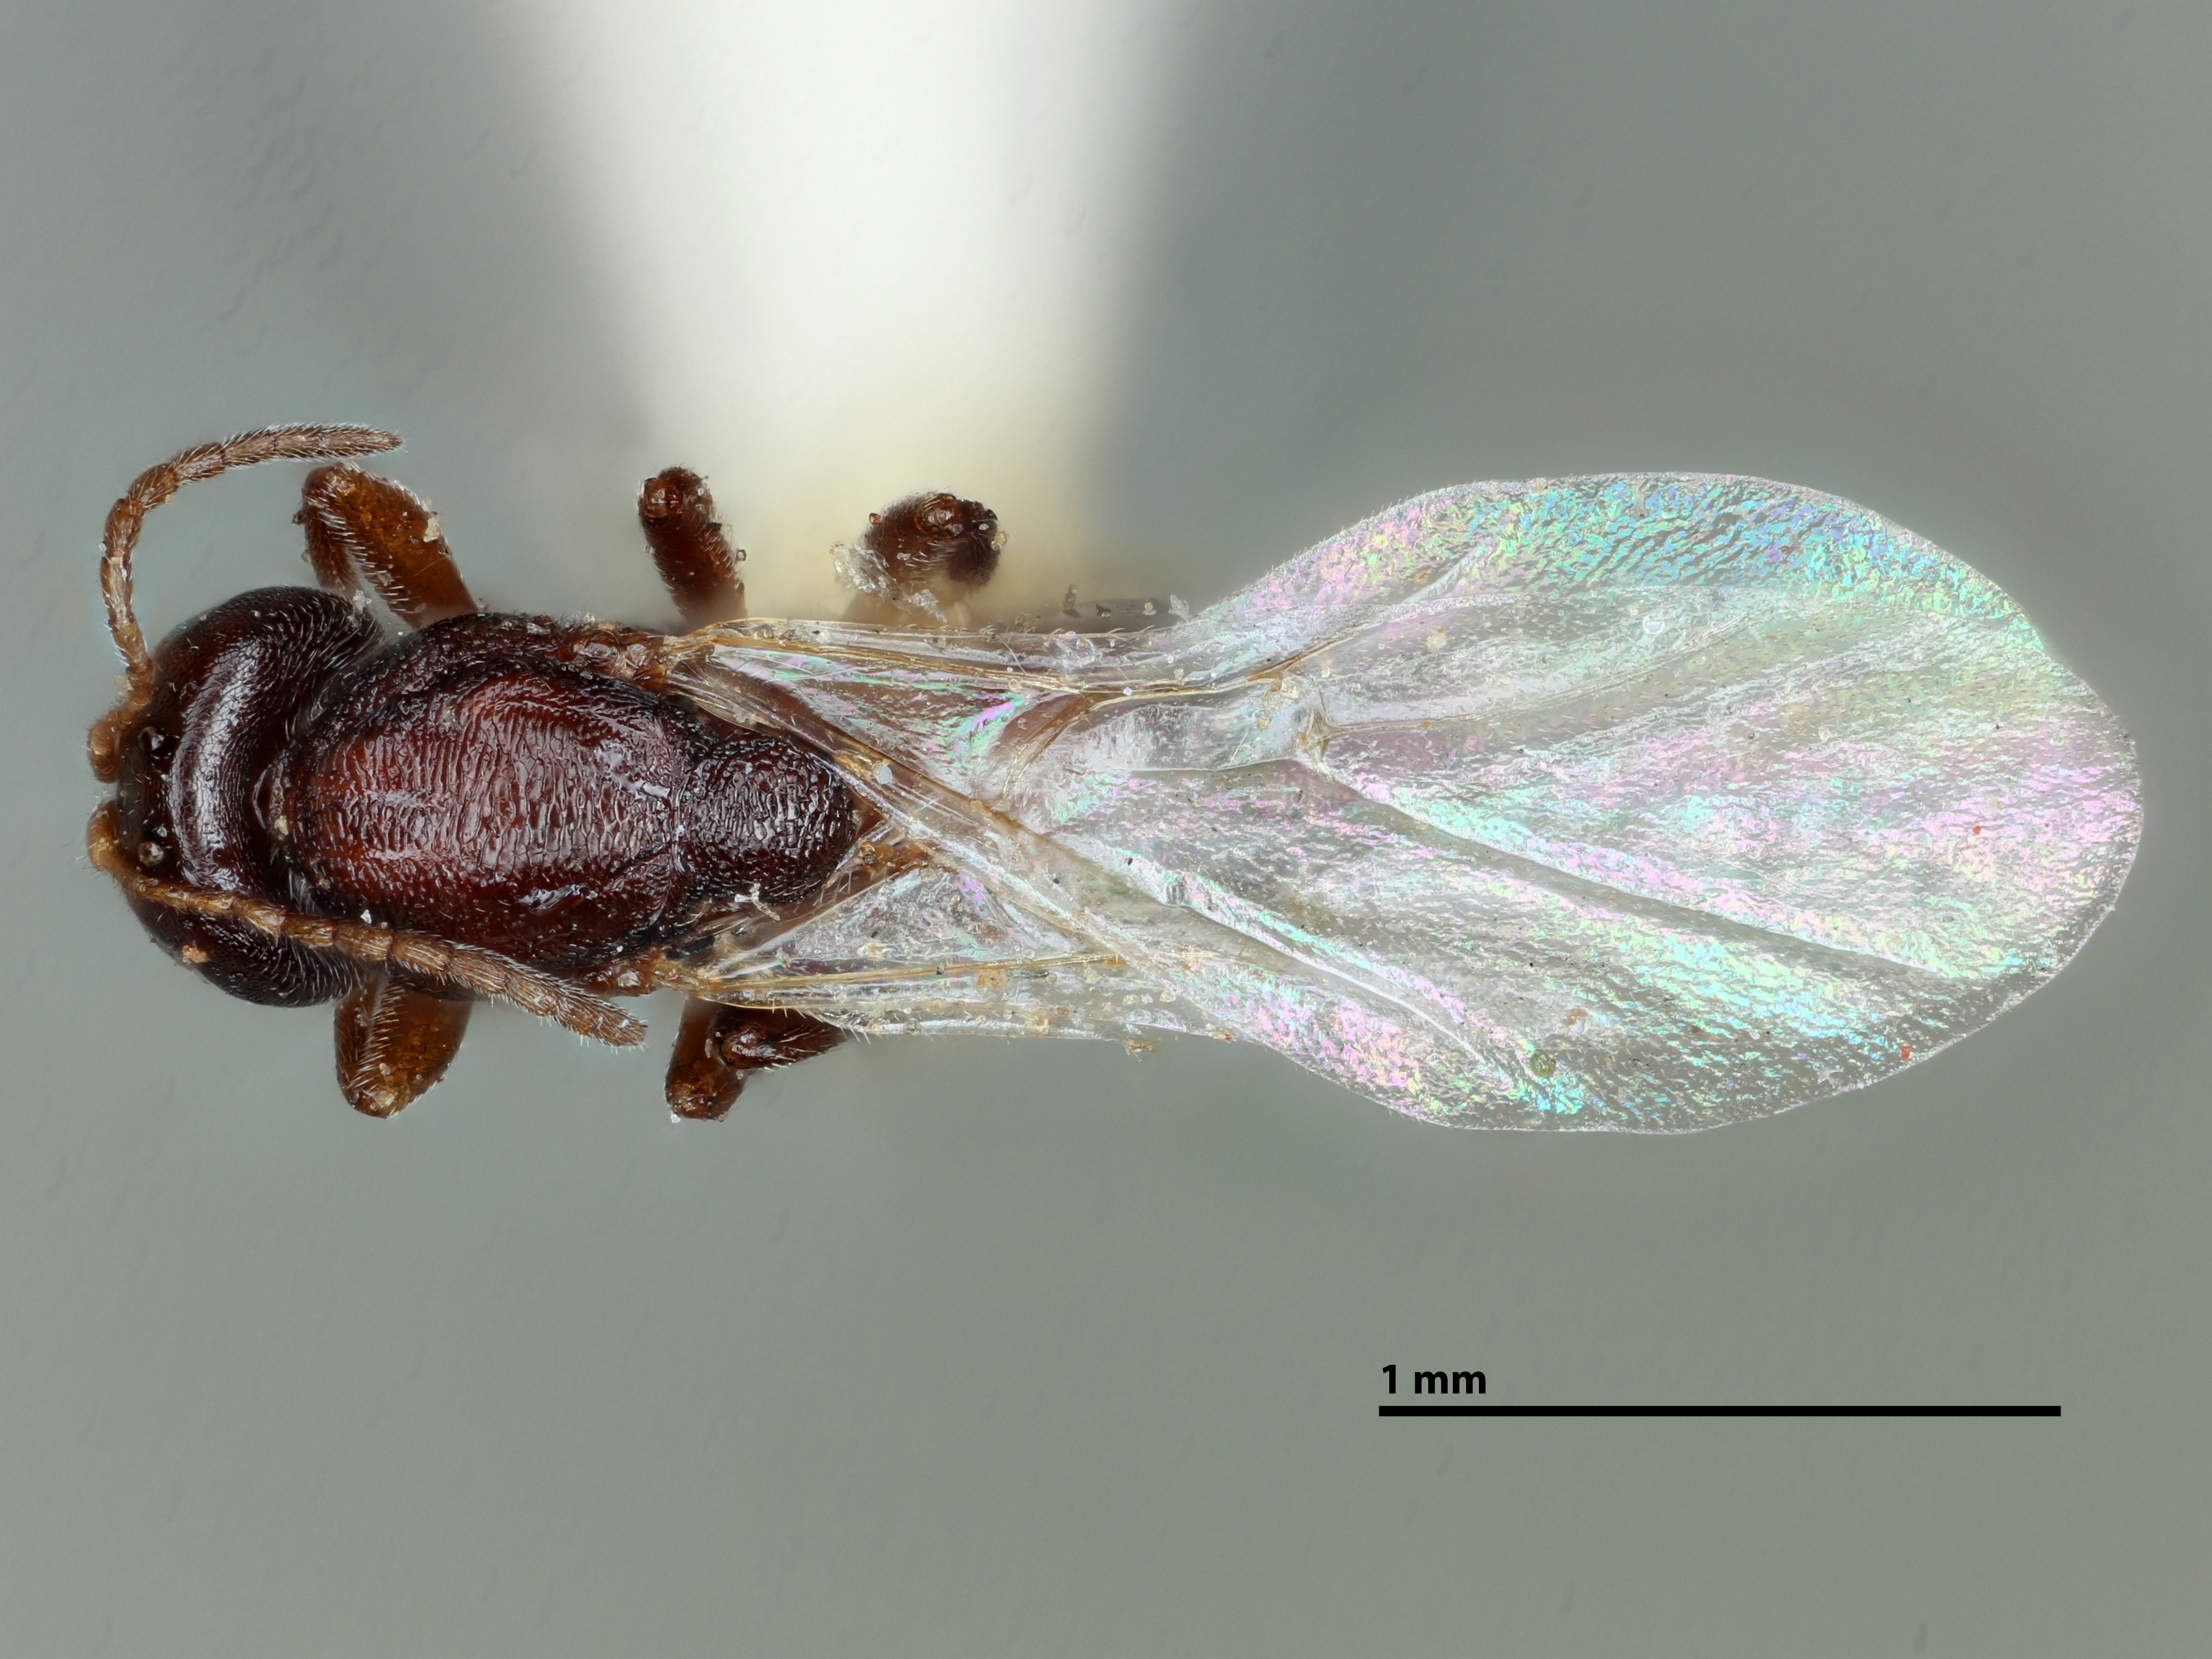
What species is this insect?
Bassettia gemmae
